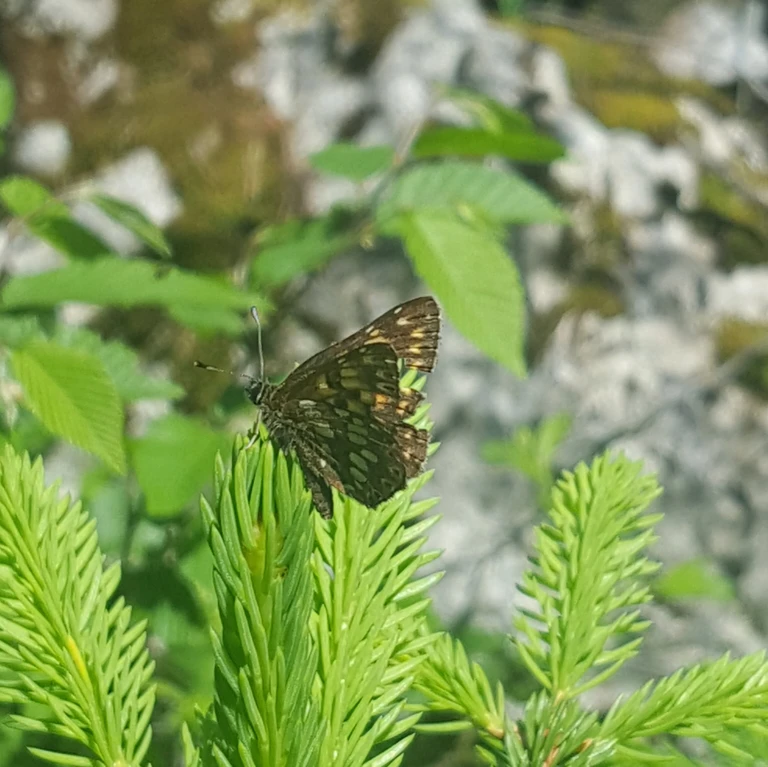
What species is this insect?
Hamearis lucina
